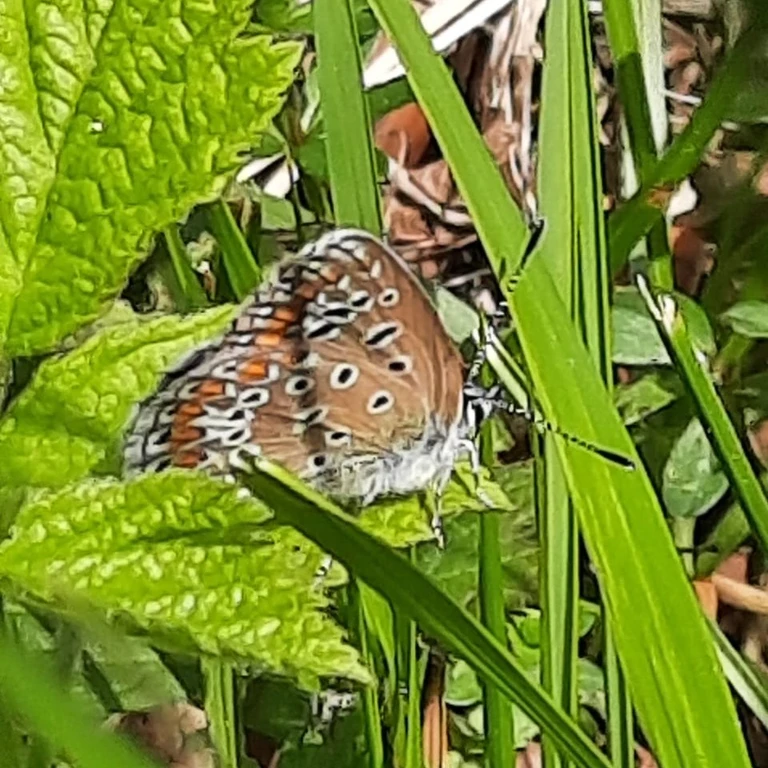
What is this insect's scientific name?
Lysandra bellargus
